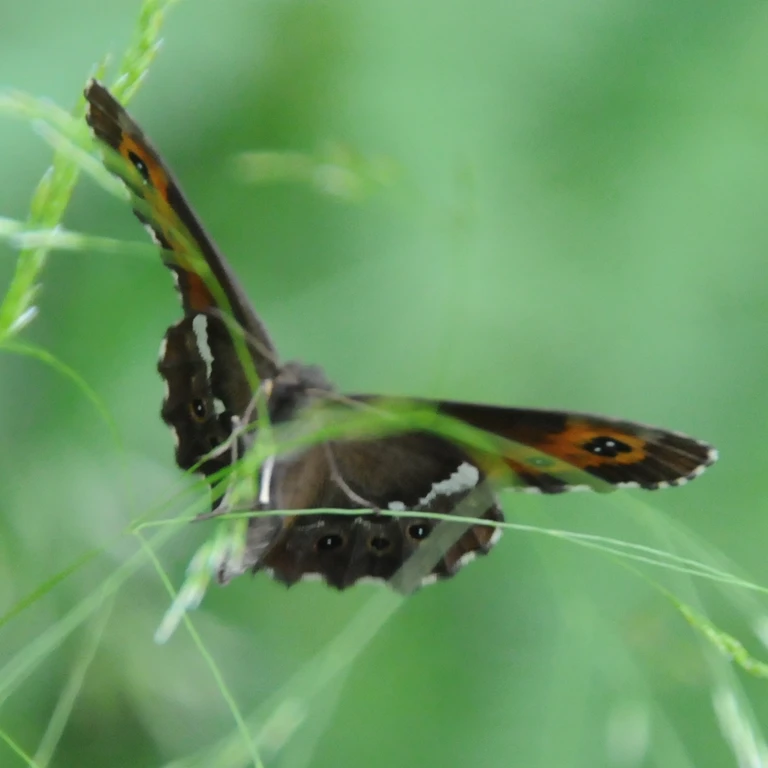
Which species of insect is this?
Erebia ligea
